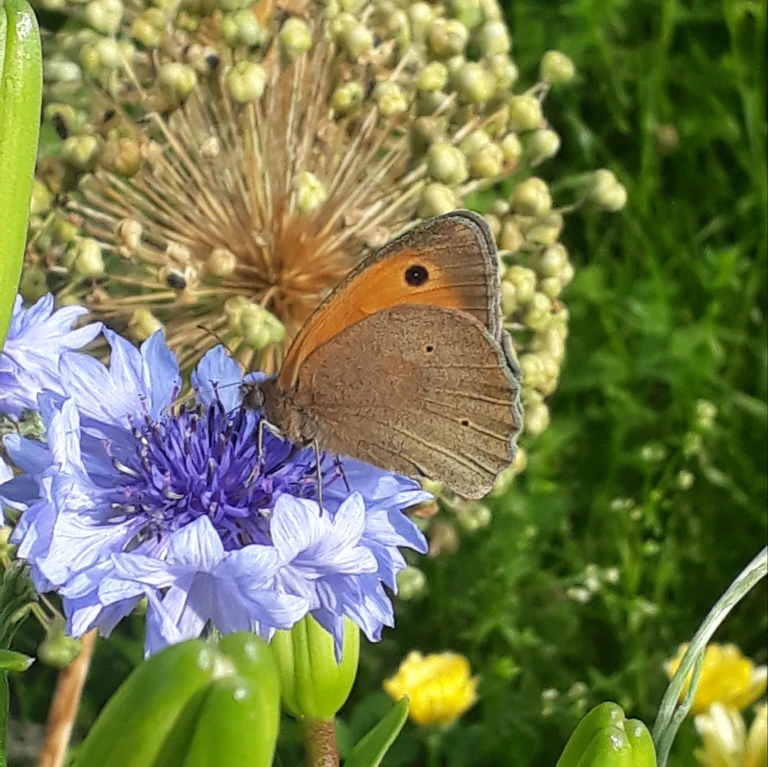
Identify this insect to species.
Maniola jurtina
